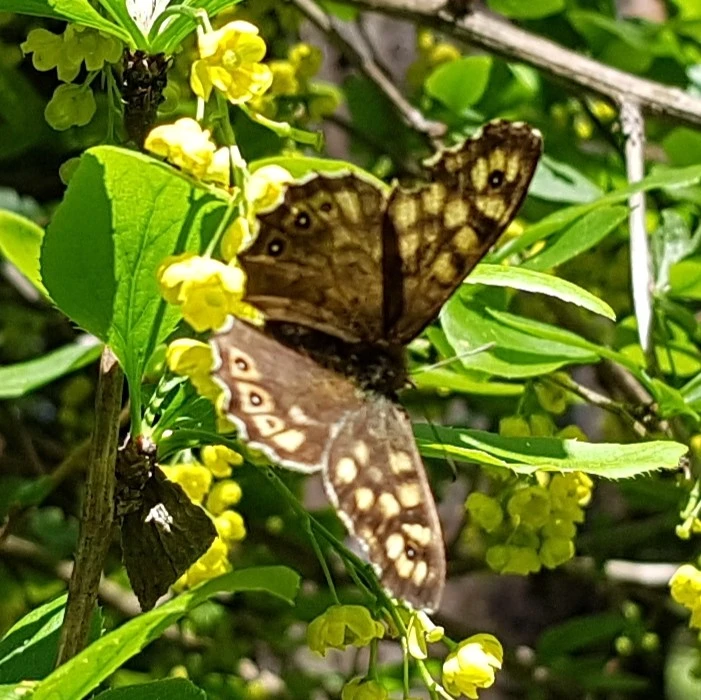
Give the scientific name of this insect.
Pararge aegeria
